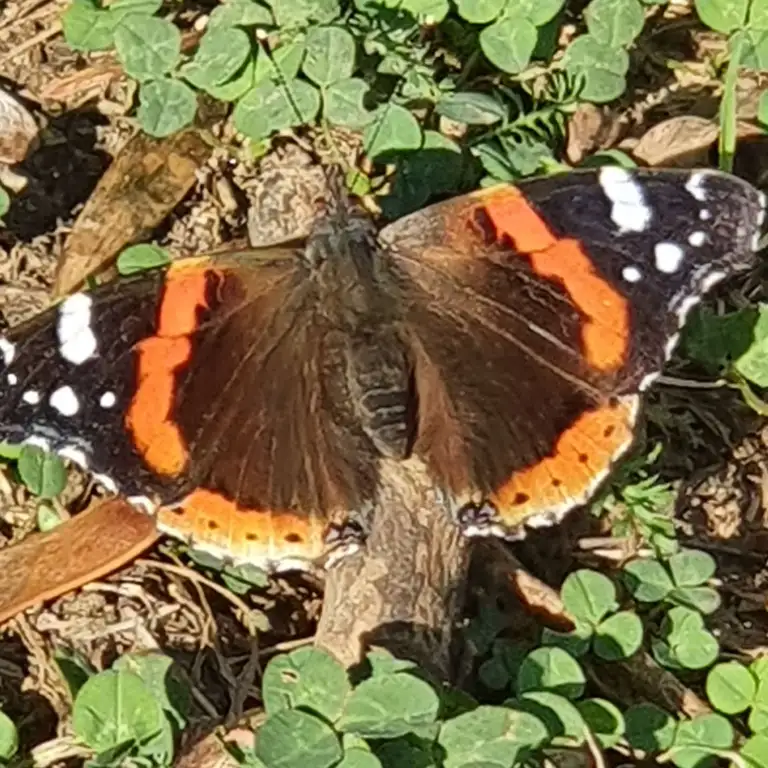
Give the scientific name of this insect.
Vanessa atalanta
